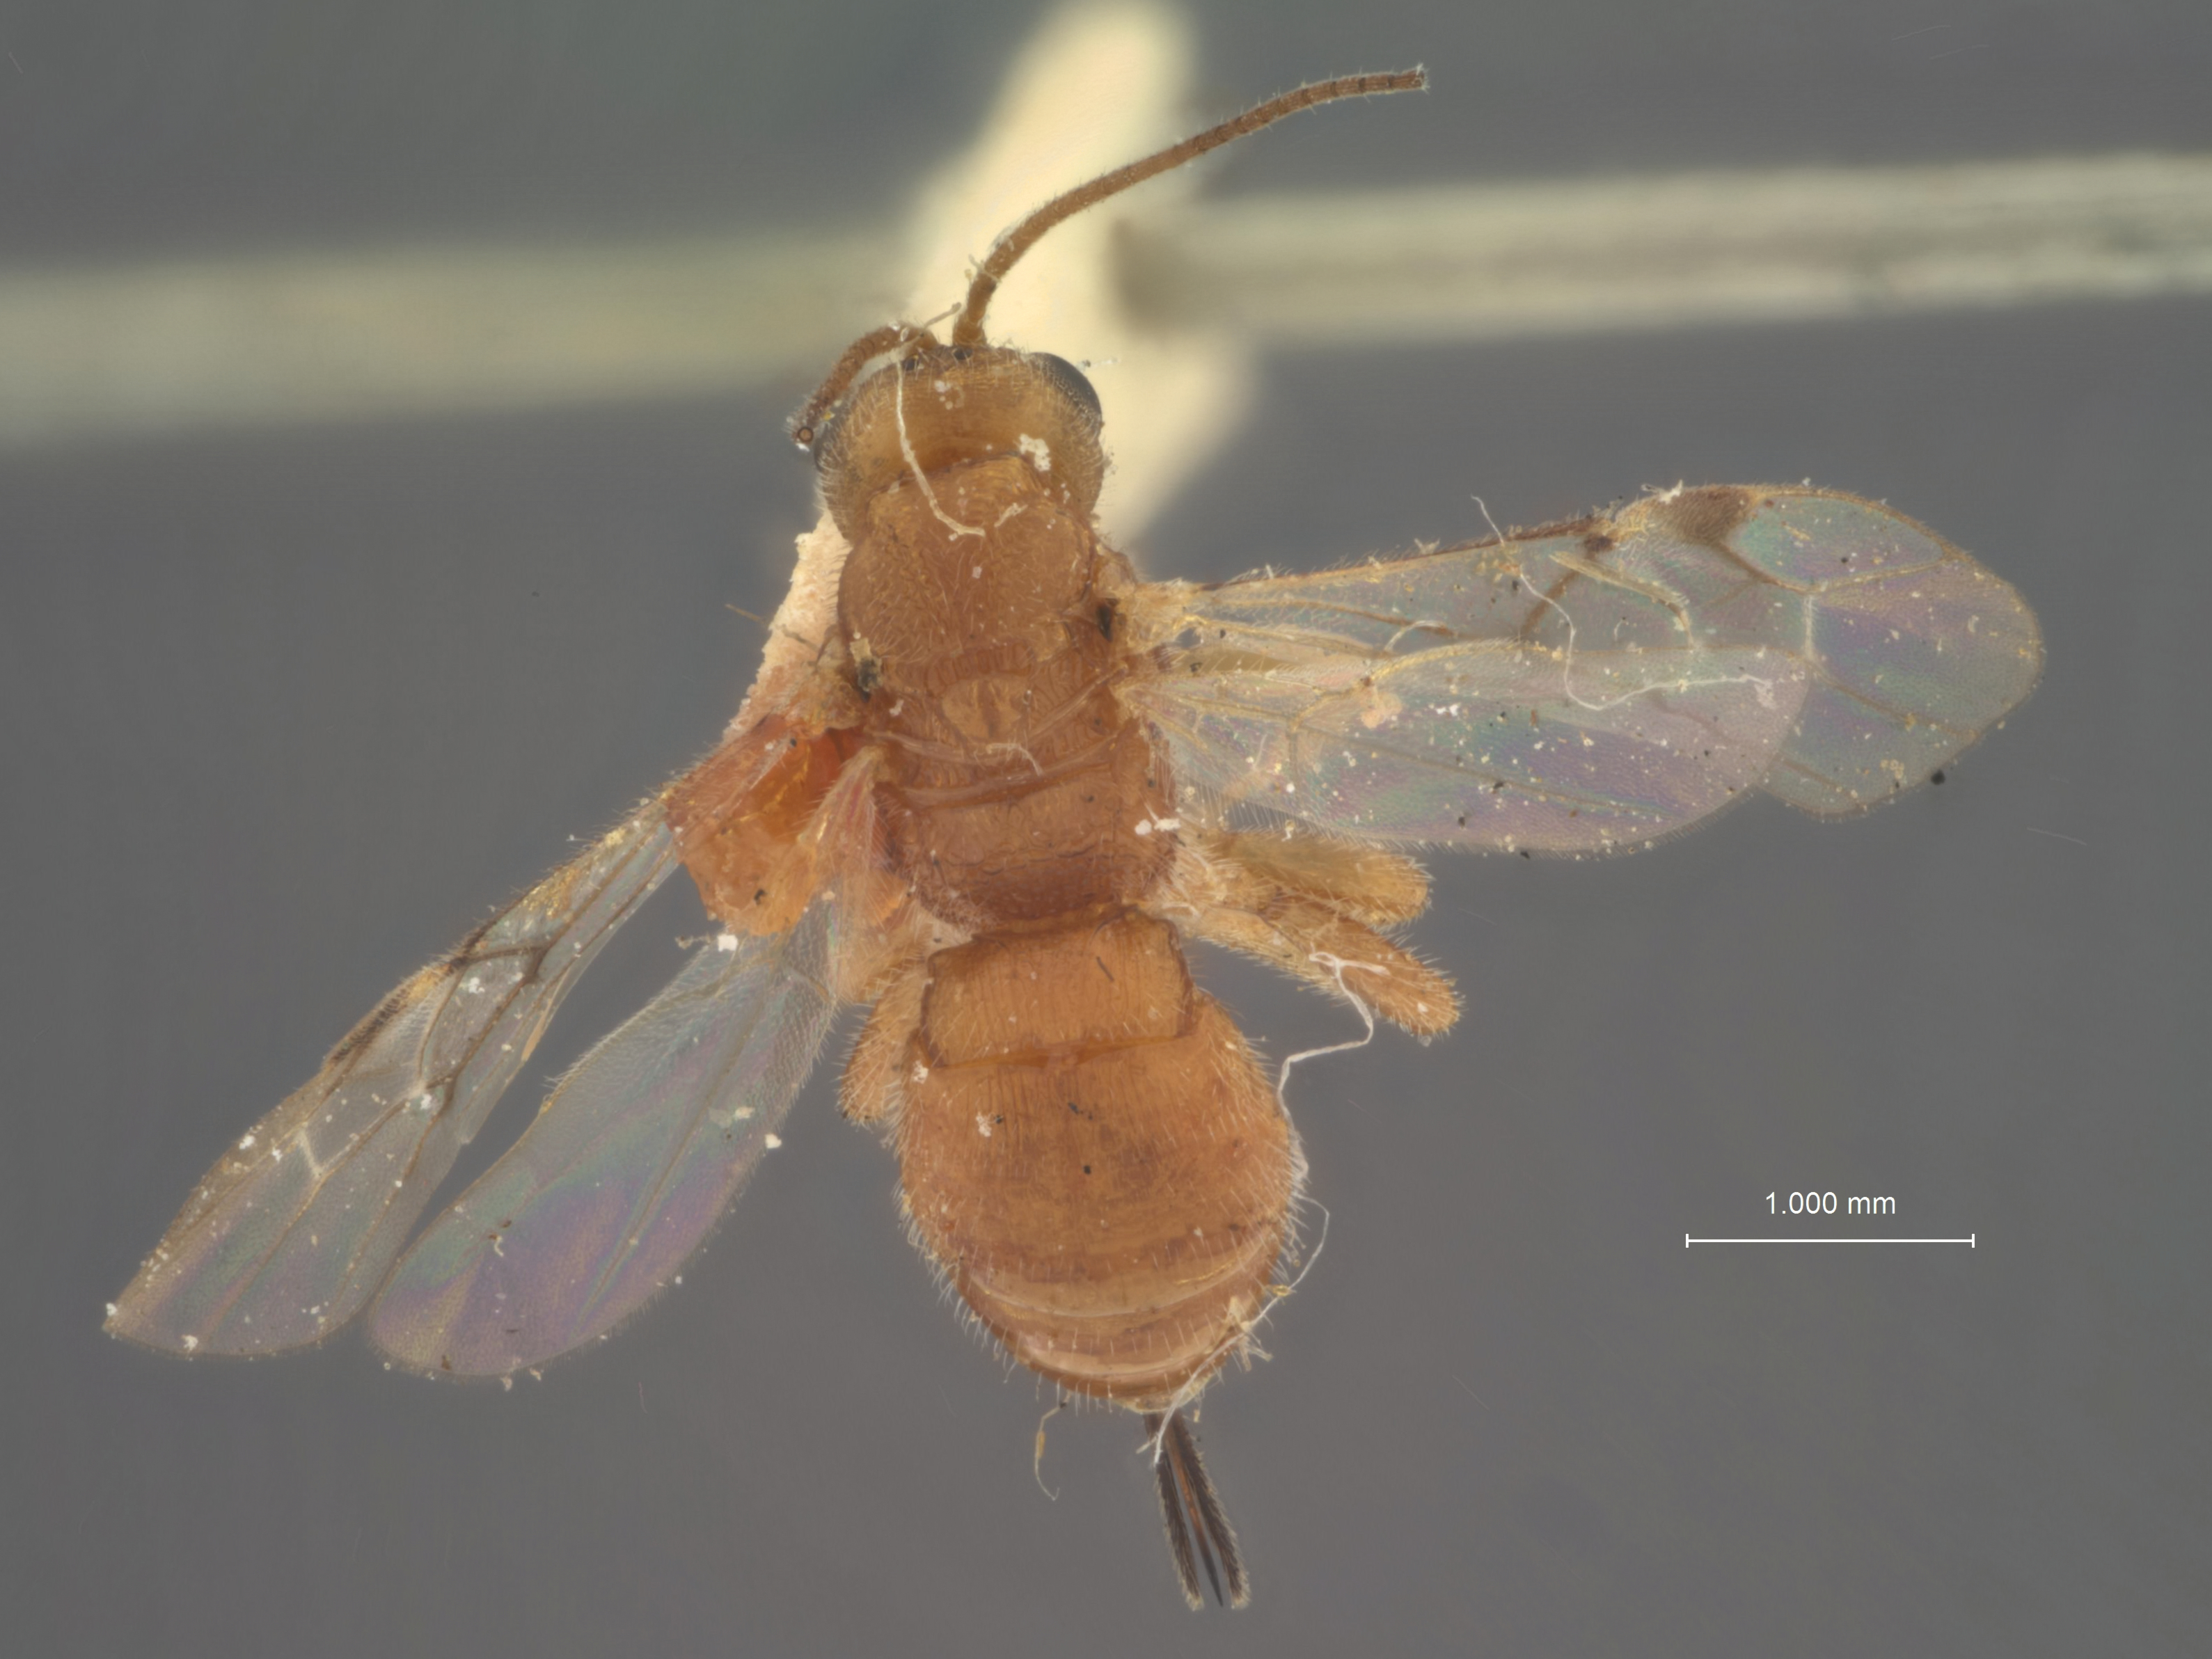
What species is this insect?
Heterospilus prosopidis
